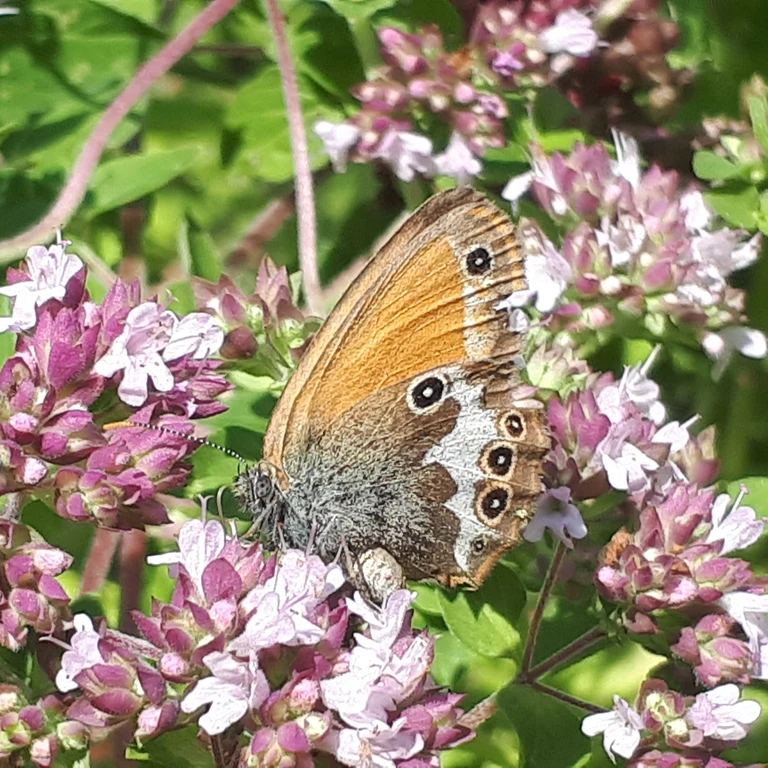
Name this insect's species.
Coenonympha arcania
